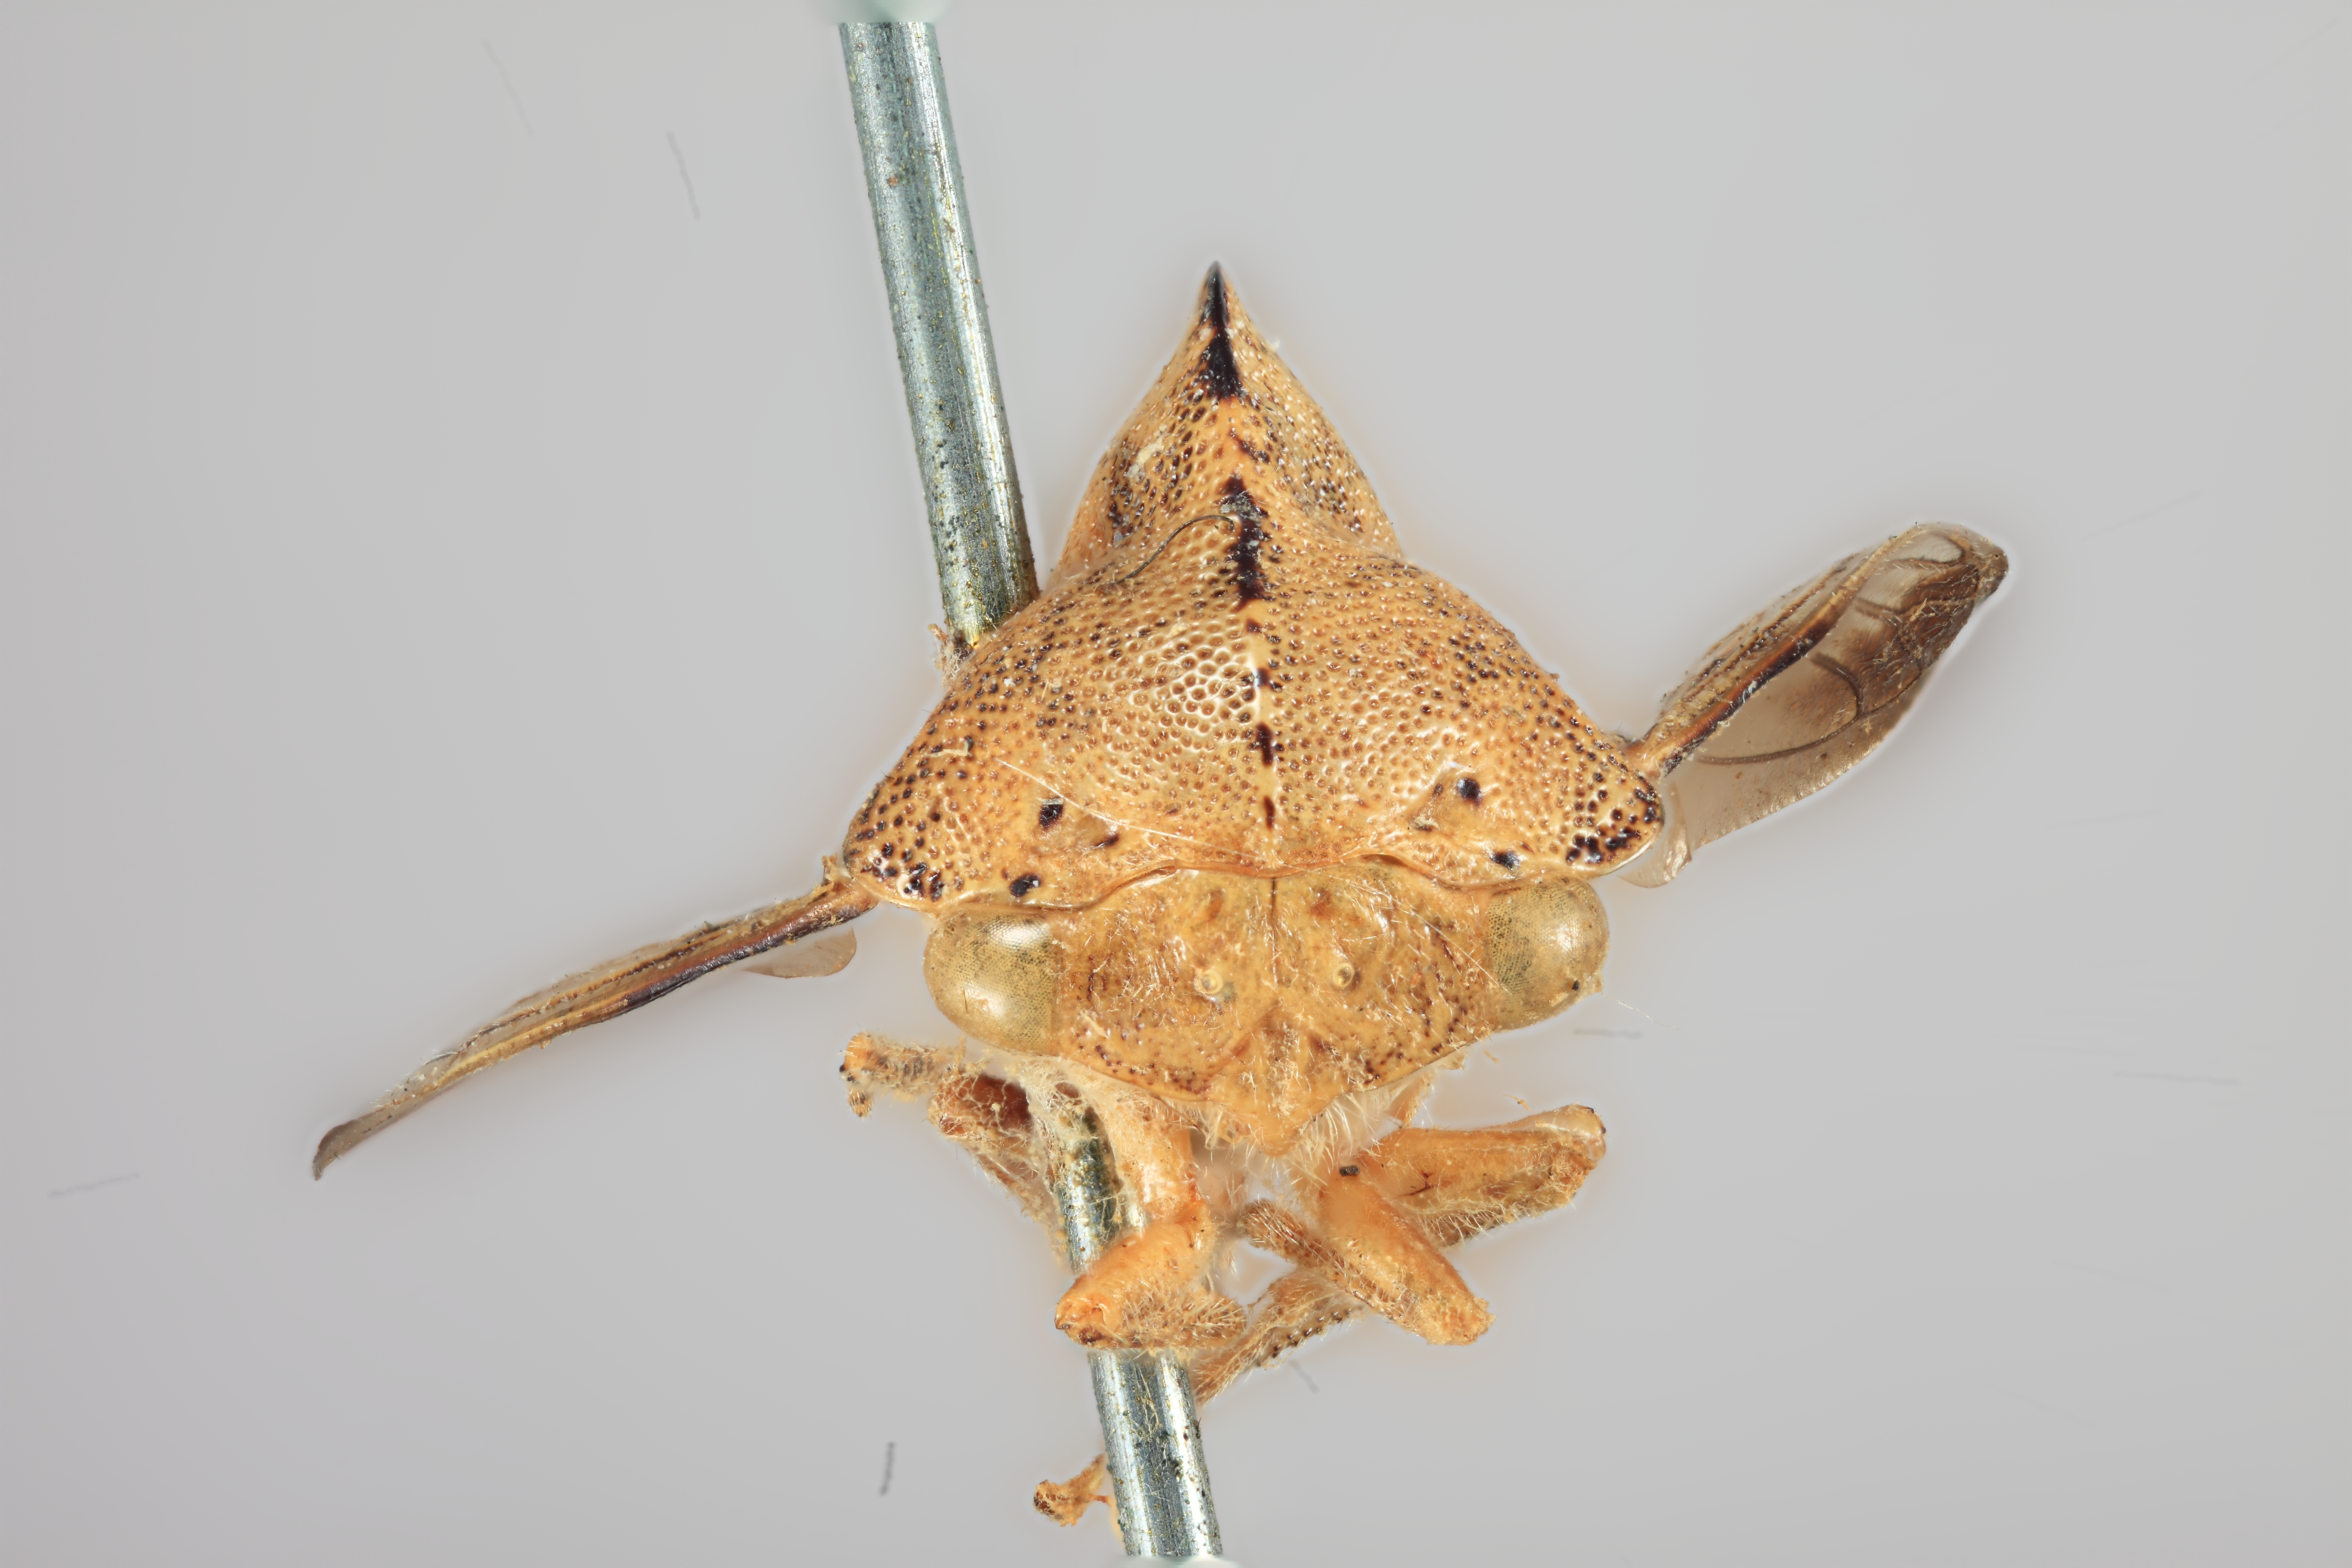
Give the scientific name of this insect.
Telamona reclivata
